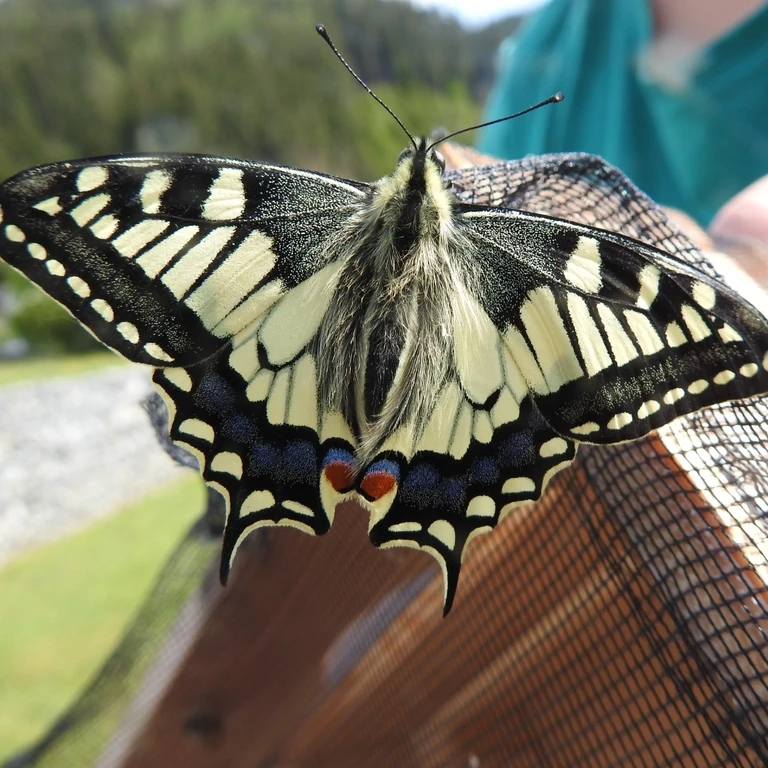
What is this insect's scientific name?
Papilio machaon
